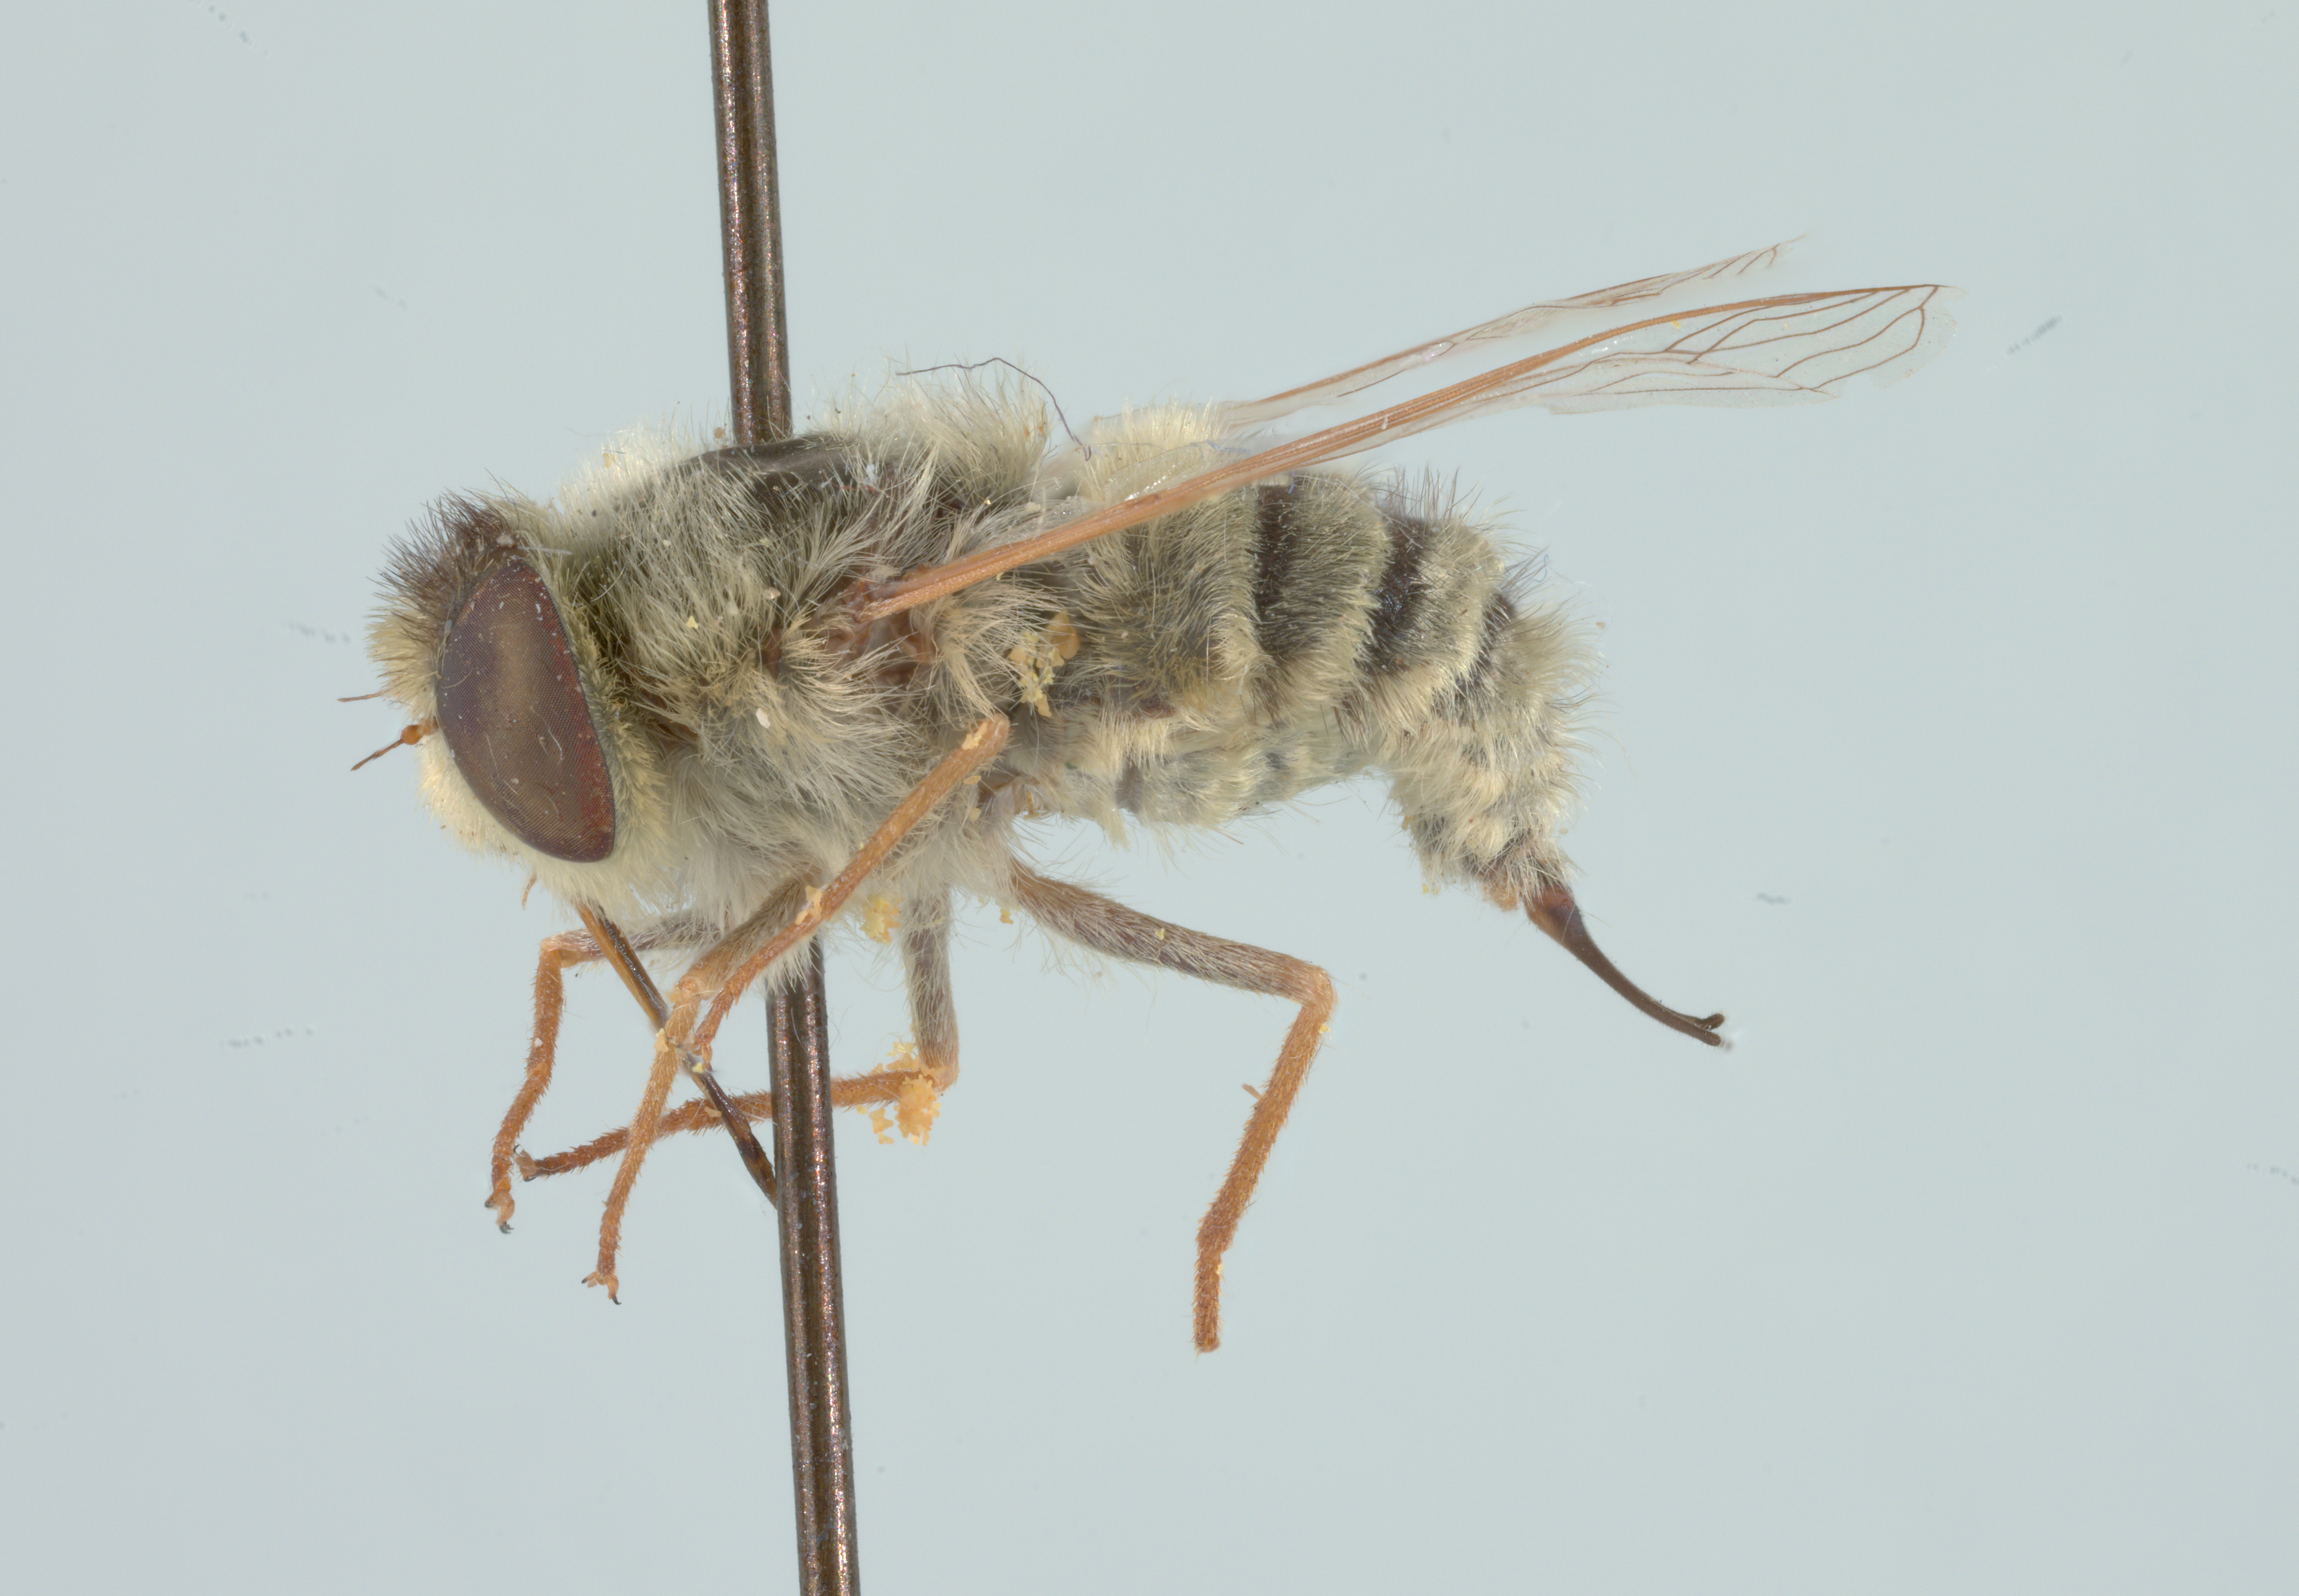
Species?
Neorhynchocephalus sackenii
